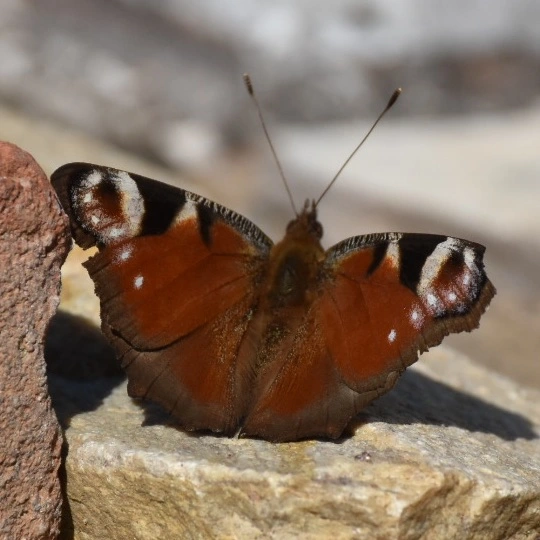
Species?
Aglais io
